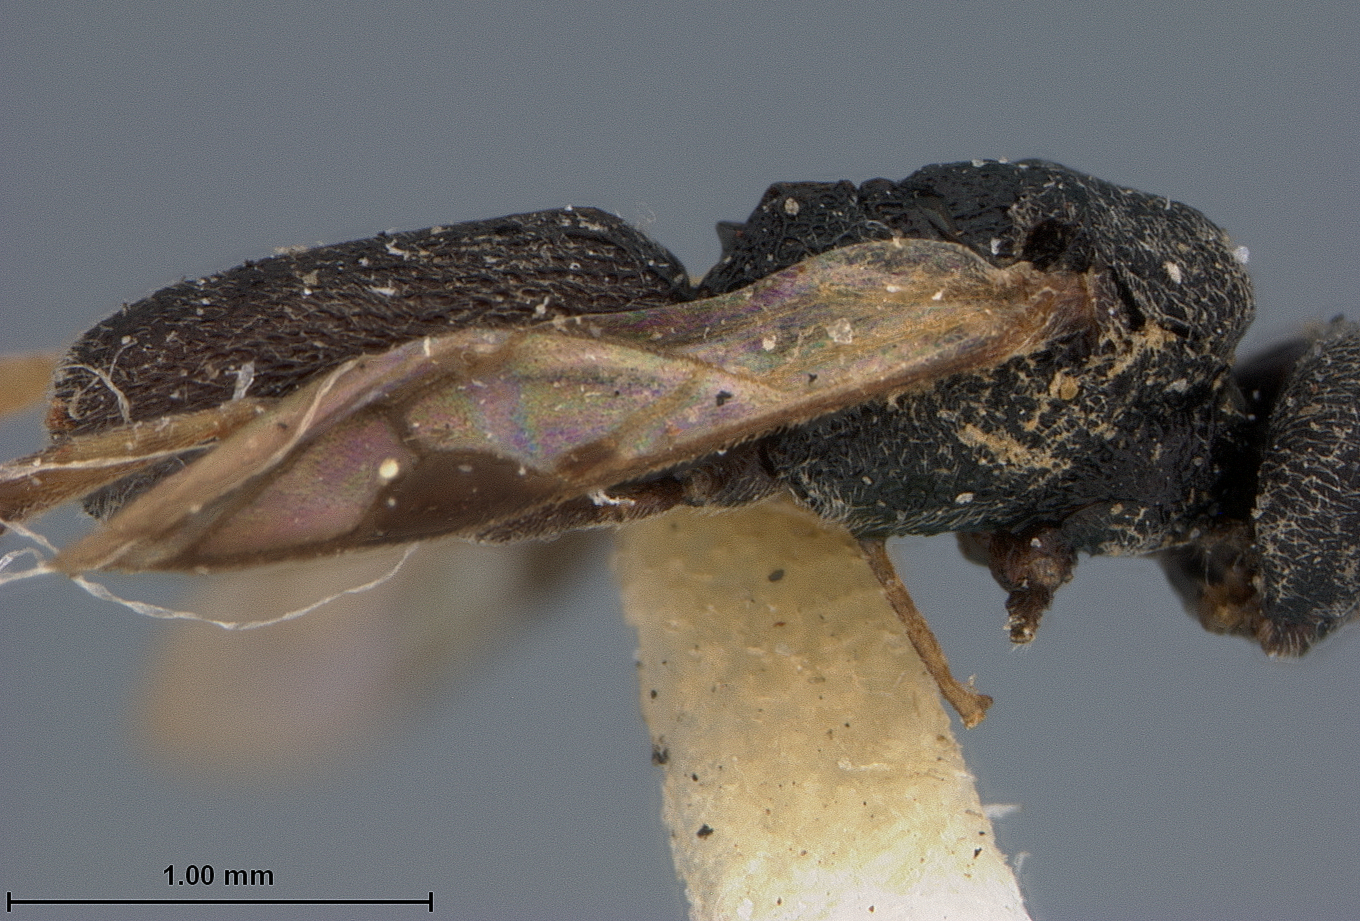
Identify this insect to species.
Chelonus lavernae
